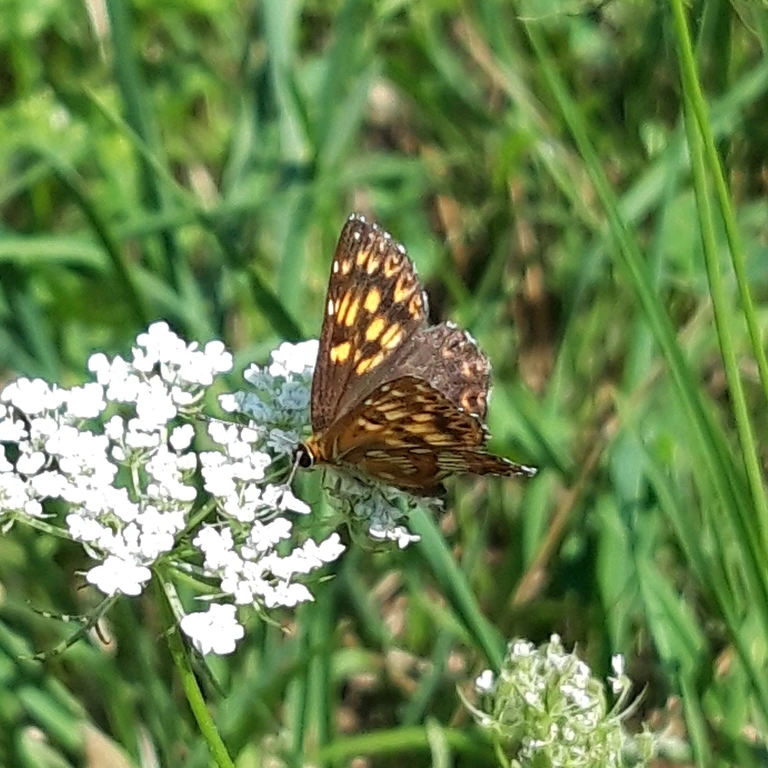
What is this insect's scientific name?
Hamearis lucina
